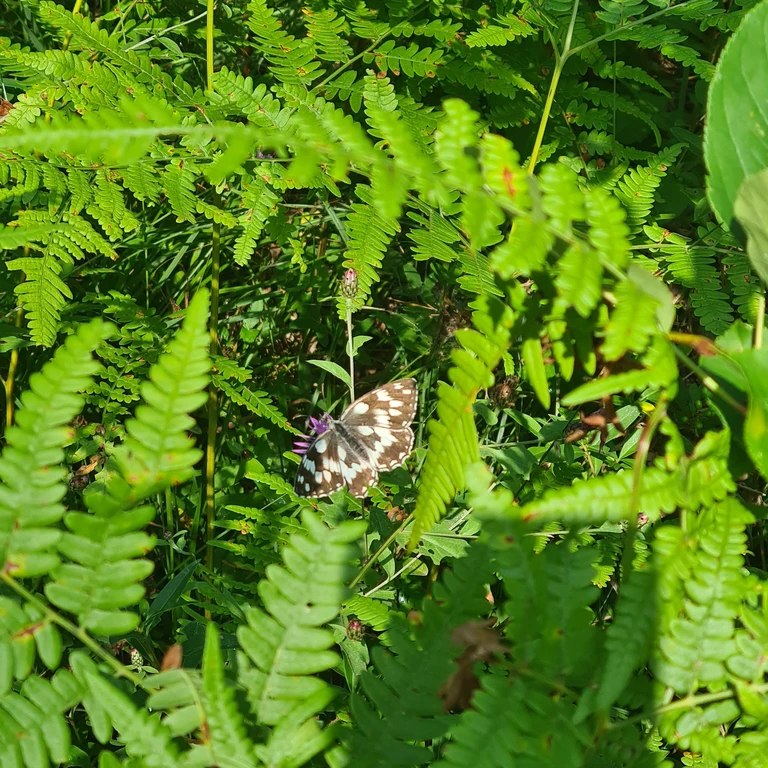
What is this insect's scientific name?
Melanargia galathea
